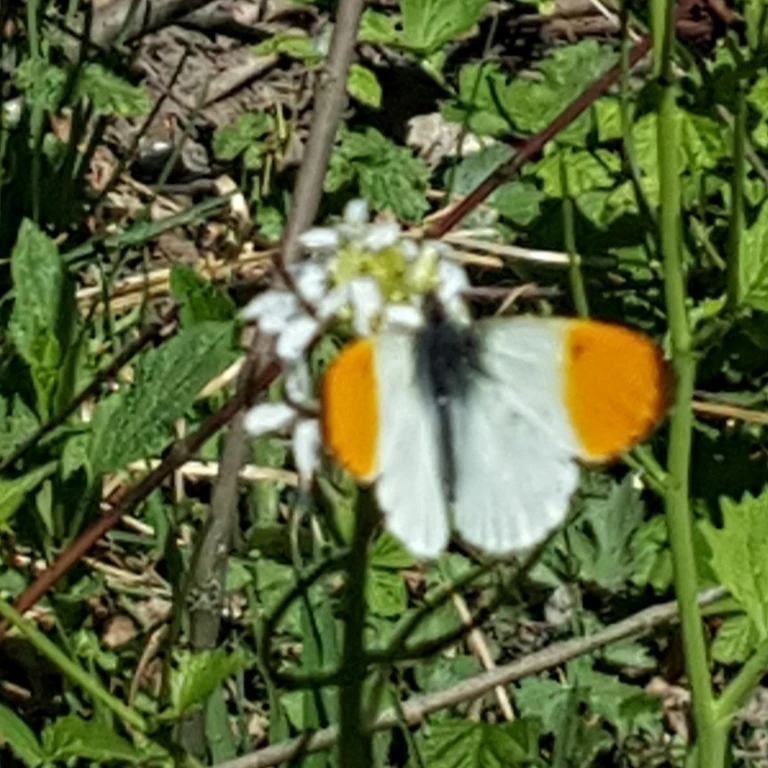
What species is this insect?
Anthocharis cardamines
